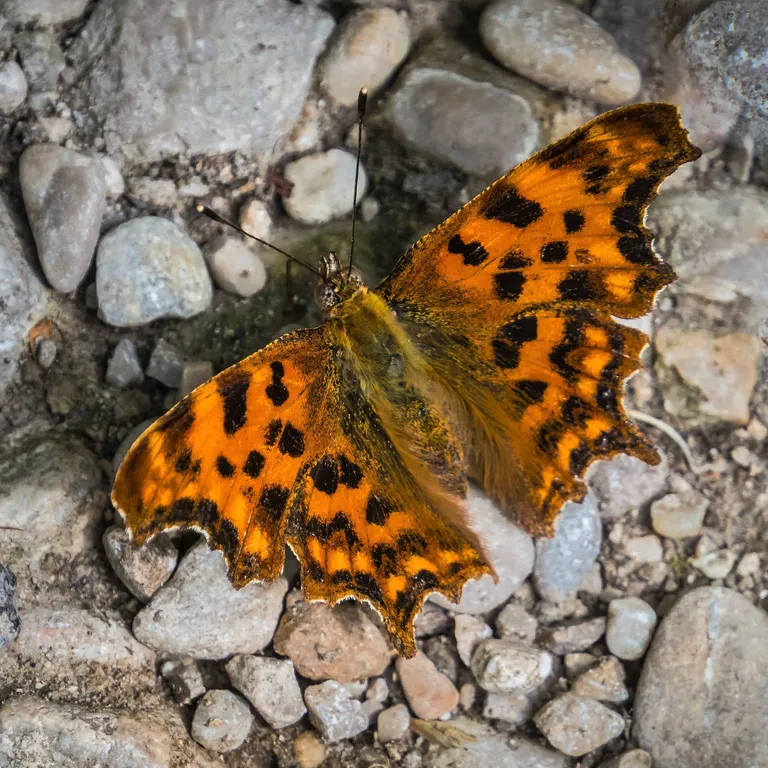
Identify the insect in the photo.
Polygonia c-album
